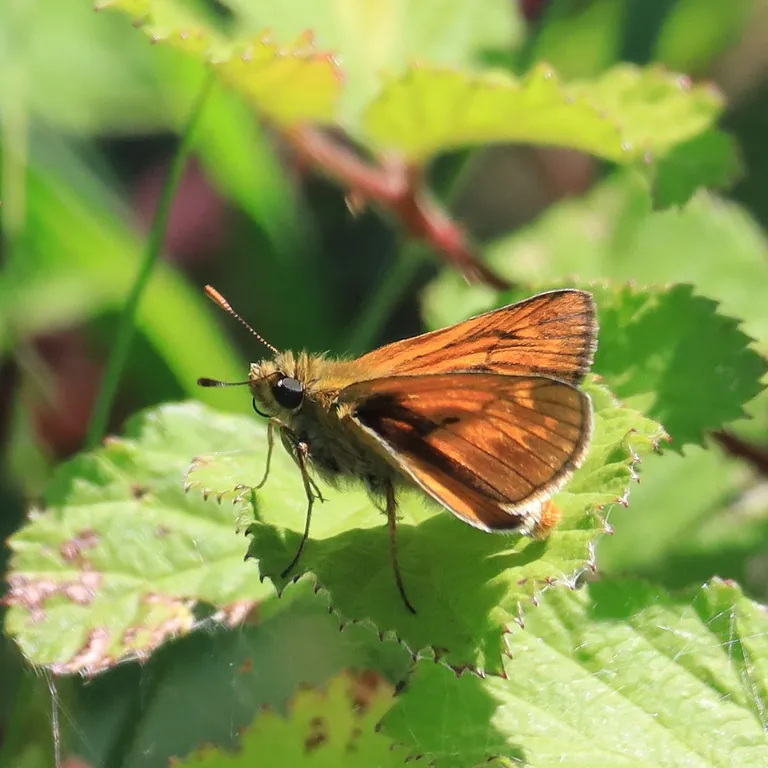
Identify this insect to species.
Ochlodes sylvanus (also Ochlodes venata)
